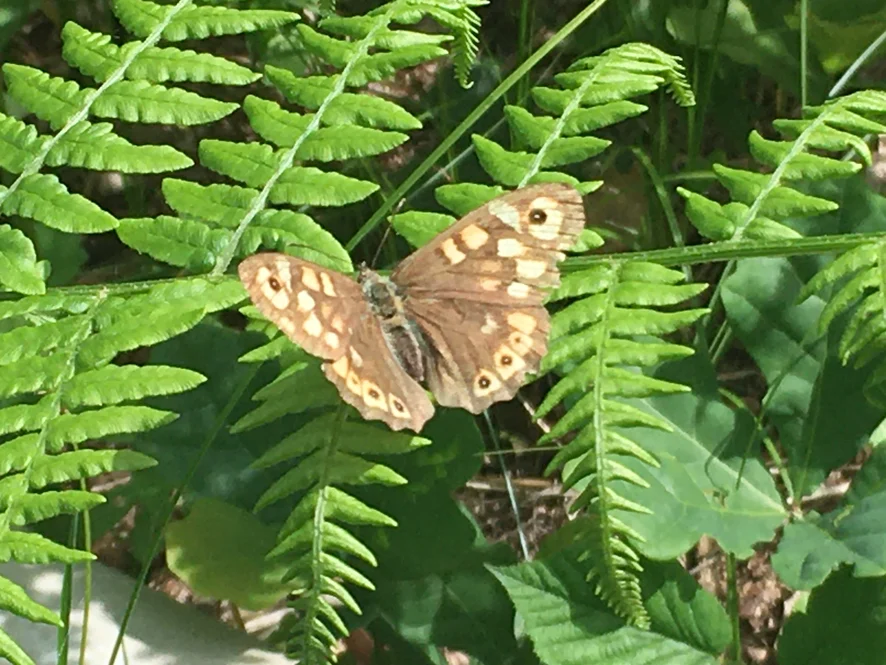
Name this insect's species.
Pararge aegeria
